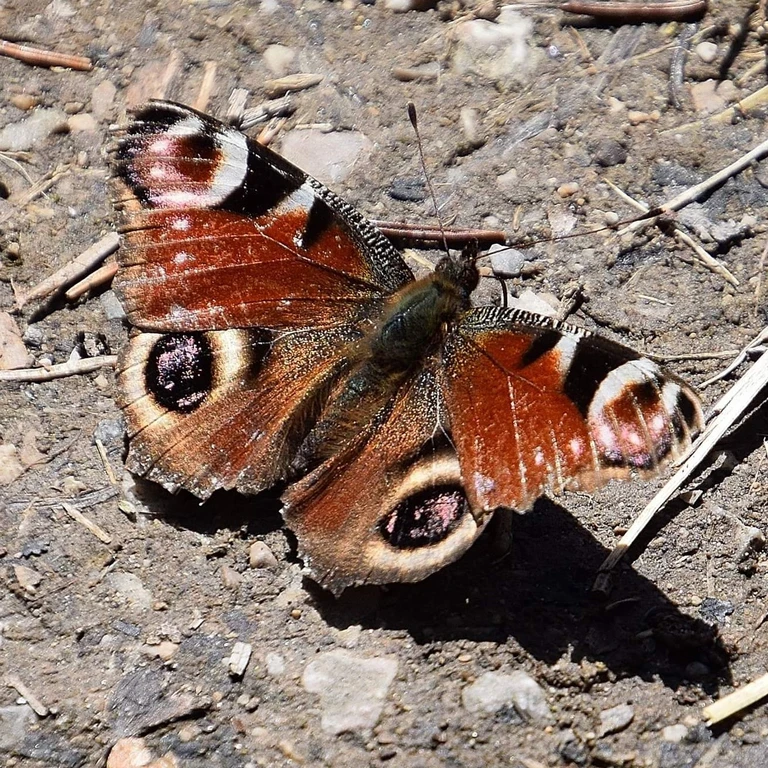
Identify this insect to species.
Aglais io
